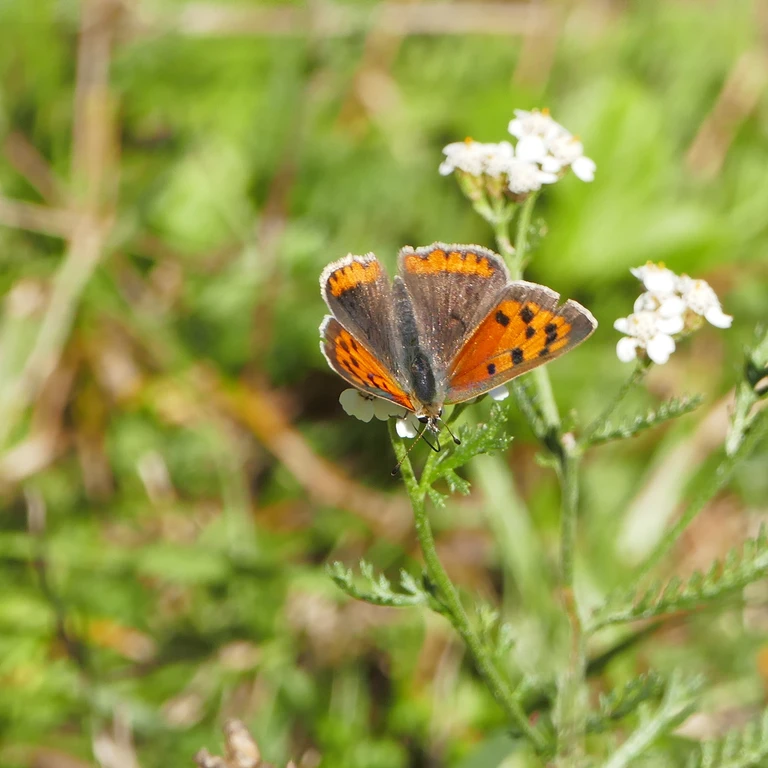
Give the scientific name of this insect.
Lycaena phlaeas
